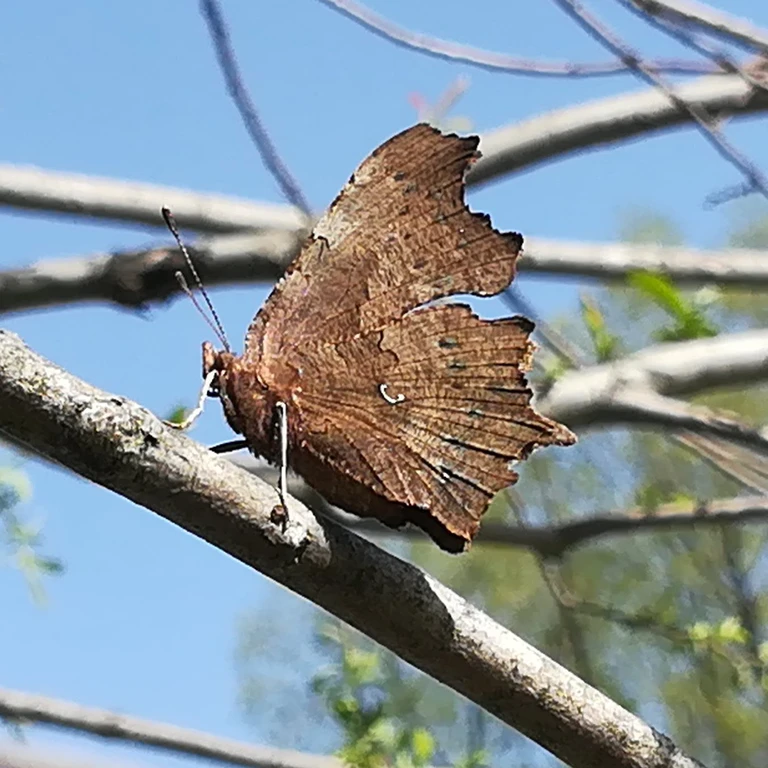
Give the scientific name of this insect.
Polygonia c-album
